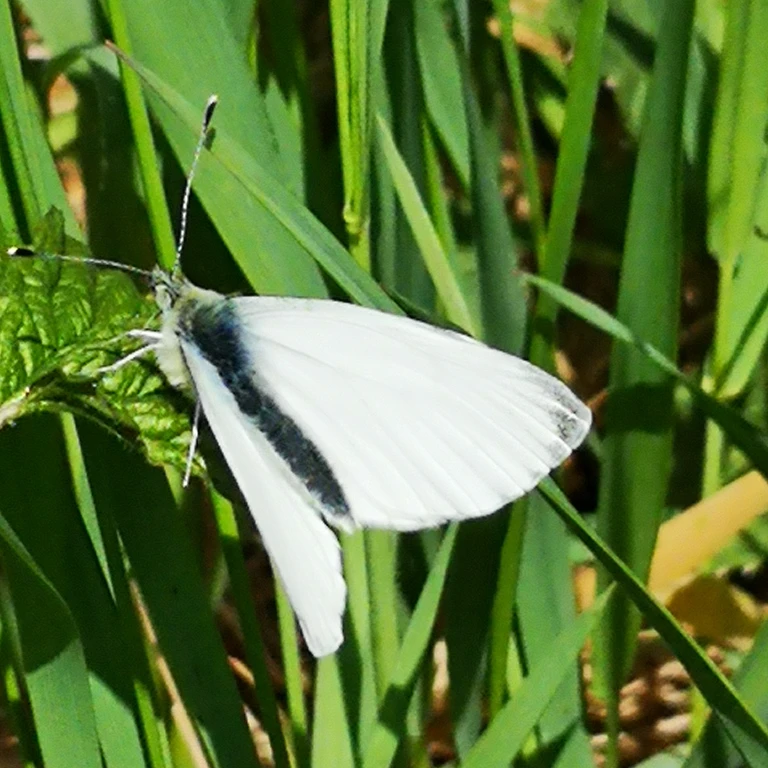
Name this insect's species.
Pieris napi
